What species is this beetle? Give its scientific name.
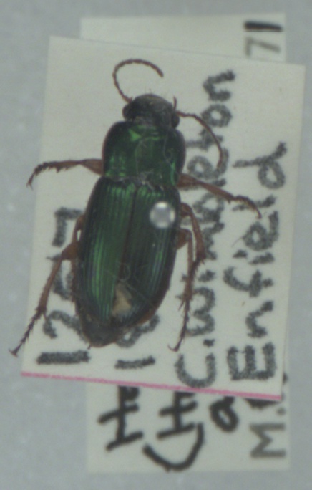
Harpalus affinis
